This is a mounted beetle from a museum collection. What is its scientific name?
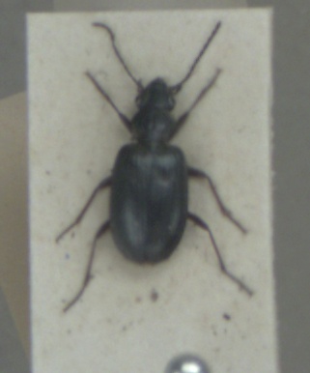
Bembidion punctulatum
